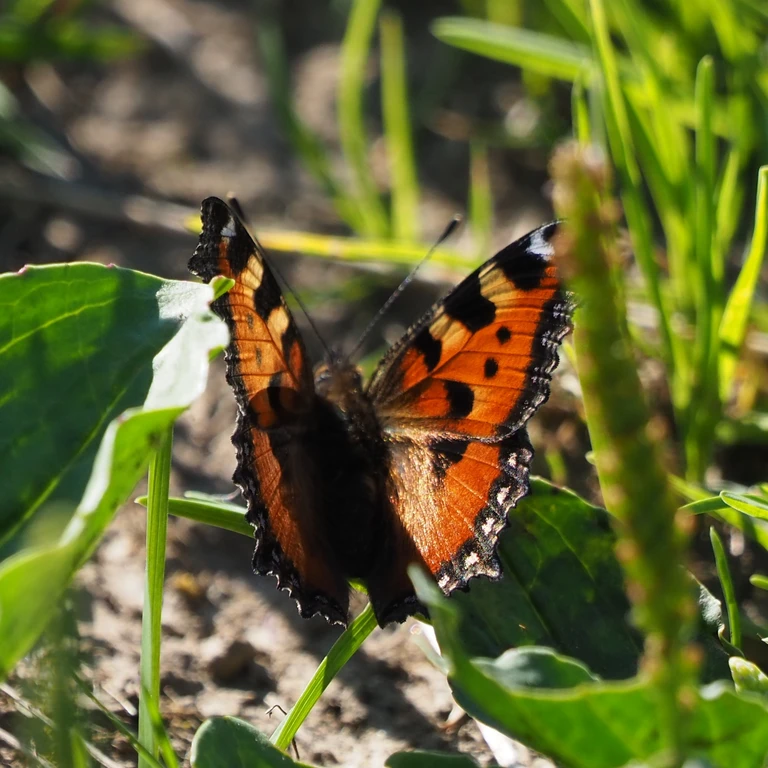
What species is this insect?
Aglais urticae
